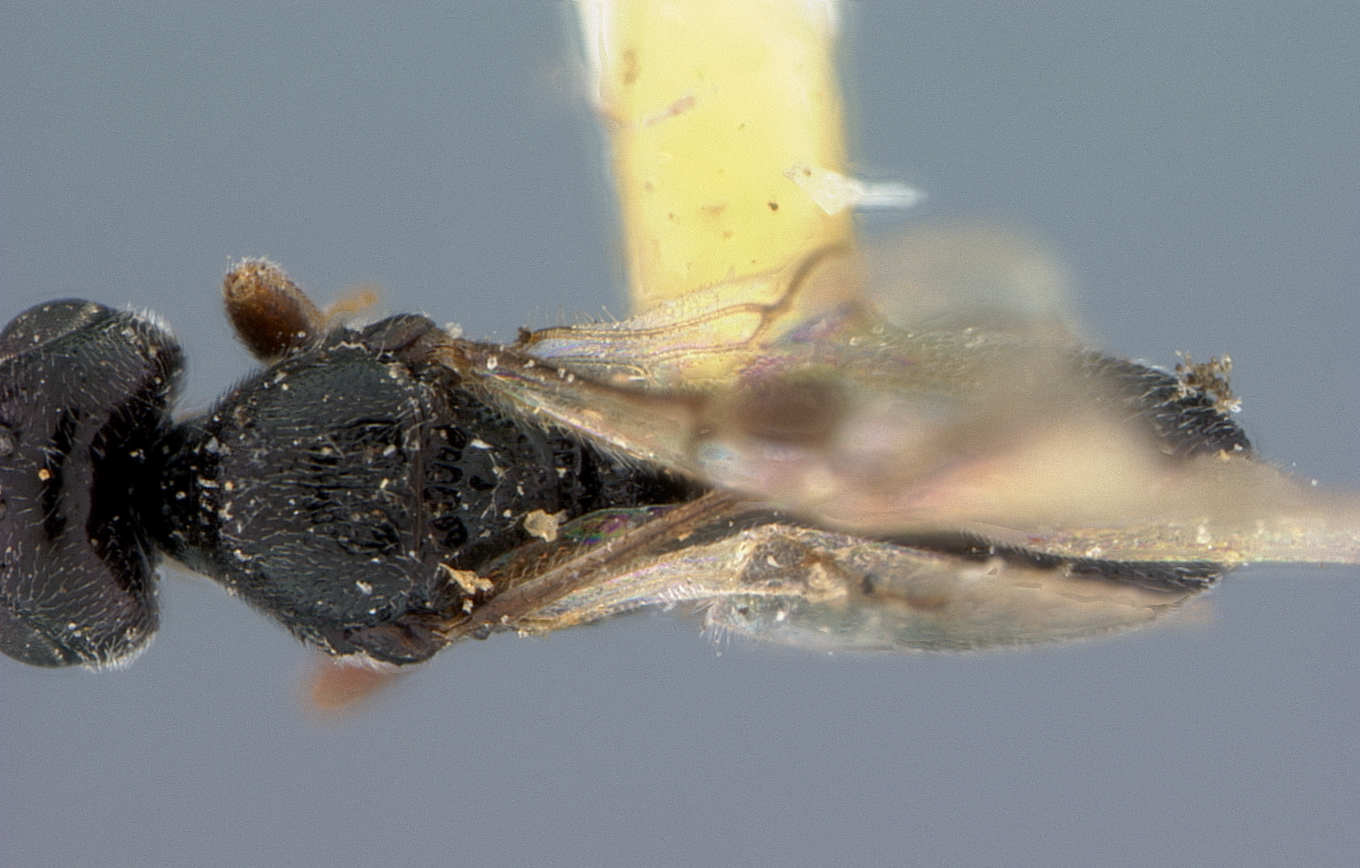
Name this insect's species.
Urosigalphus hubbardi
